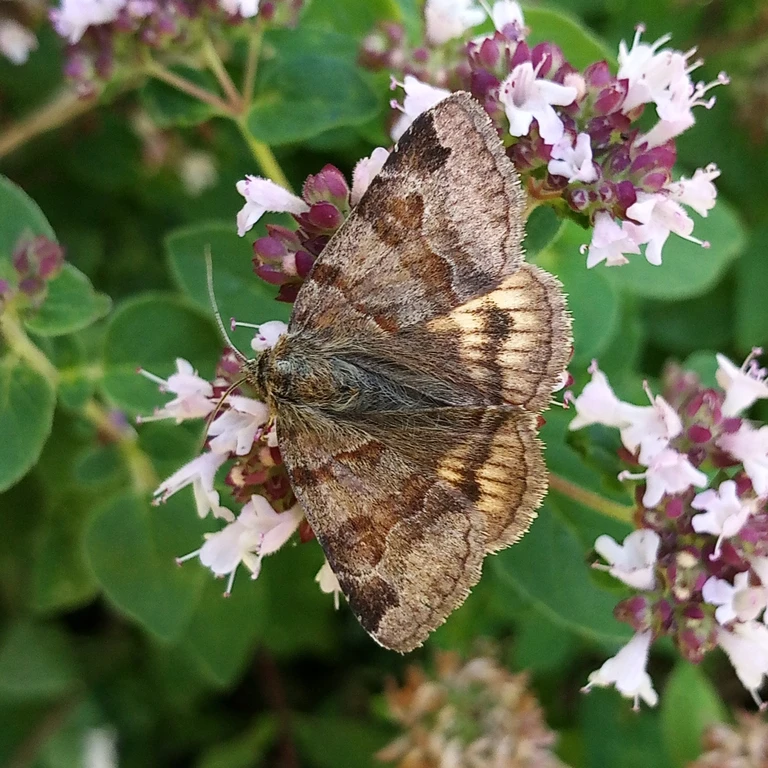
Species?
Euclidia glyphica
